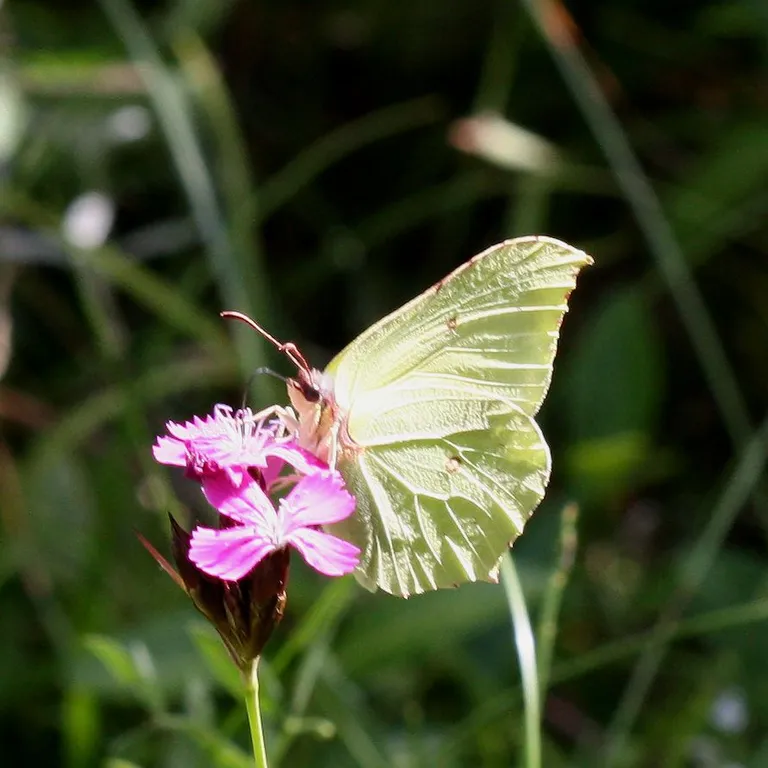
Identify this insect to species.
Gonepteryx rhamni
